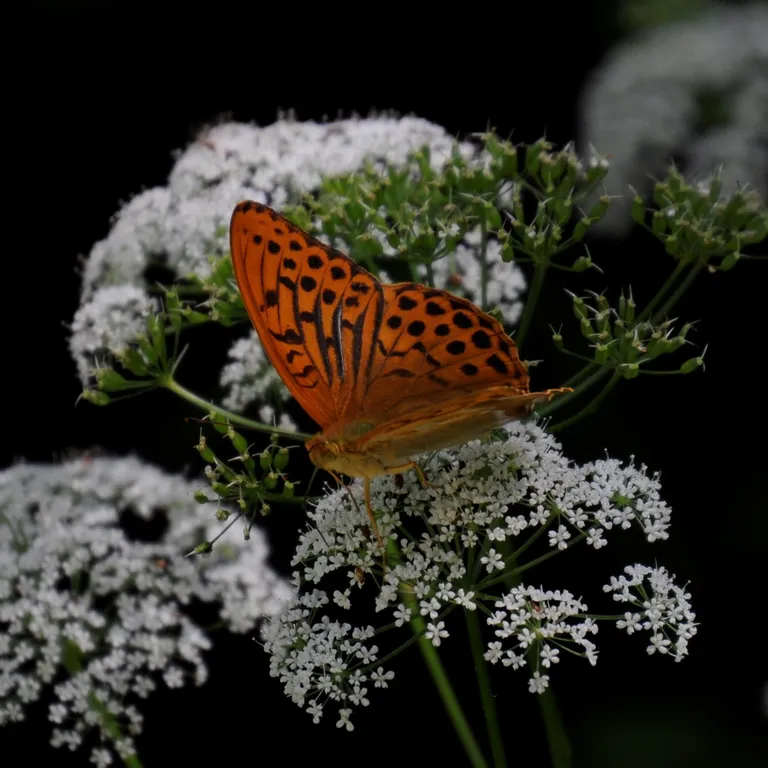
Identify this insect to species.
Argynnis paphia
